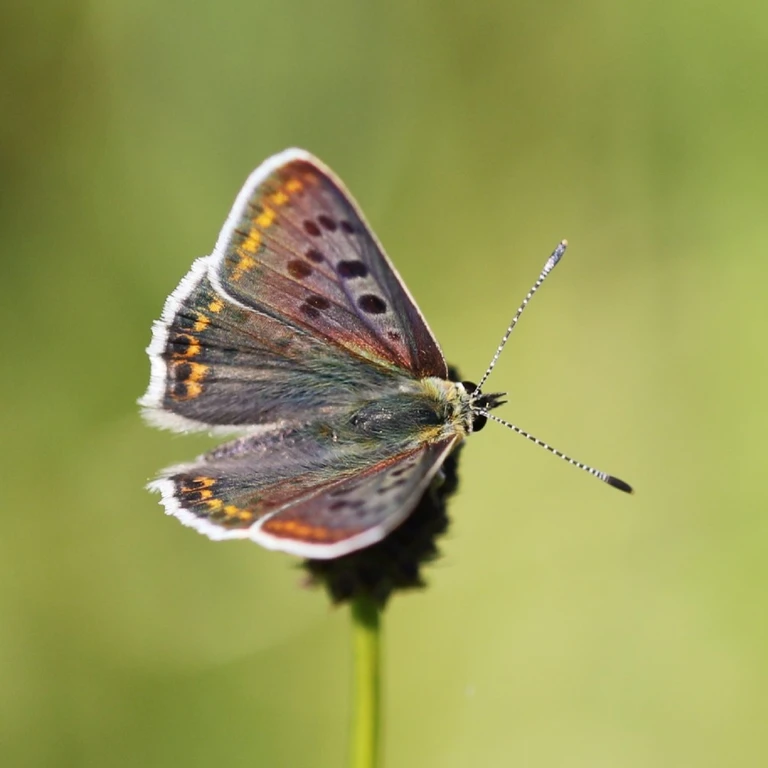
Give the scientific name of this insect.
Lycaena tityrus (also Loweia tityrus)
